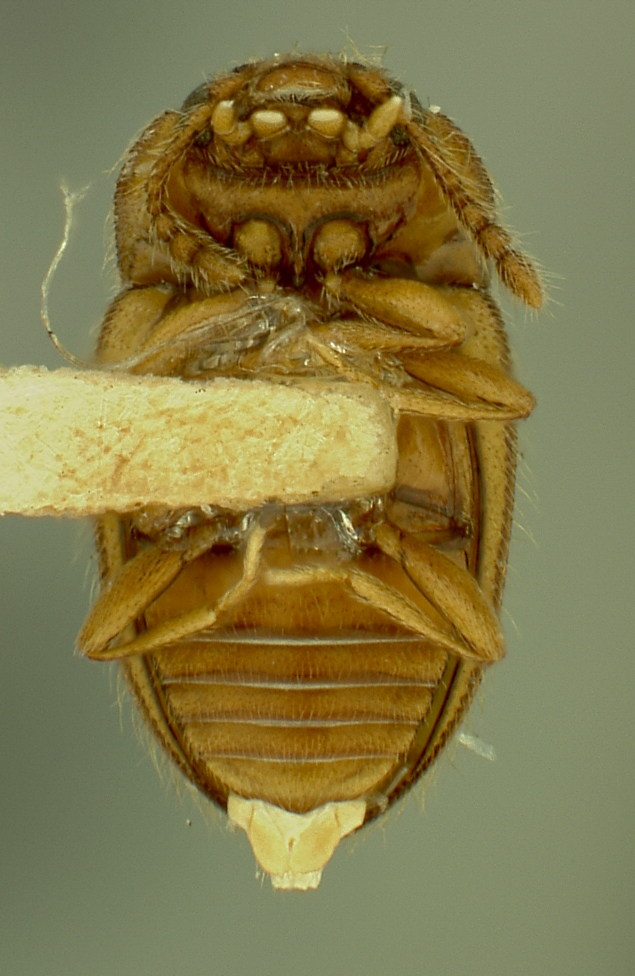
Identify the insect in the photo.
Symbiotes pilosus
